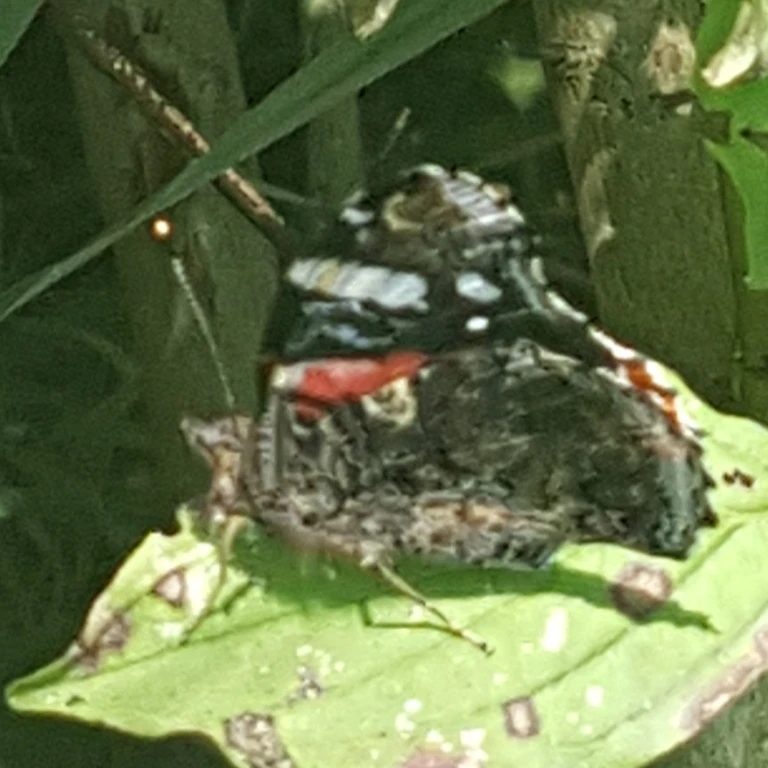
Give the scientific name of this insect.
Vanessa atalanta
